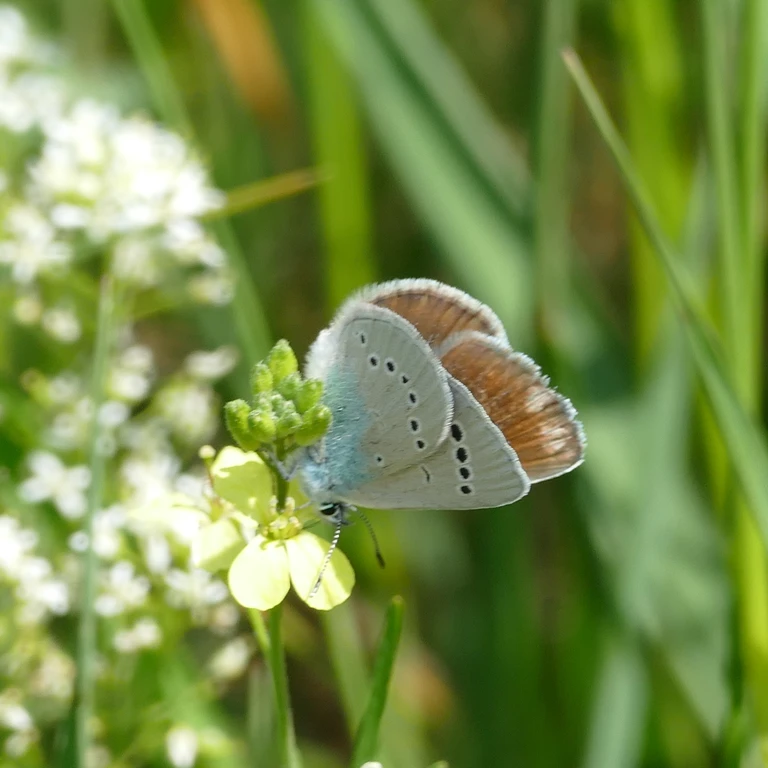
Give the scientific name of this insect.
Glaucopsyche alexis
